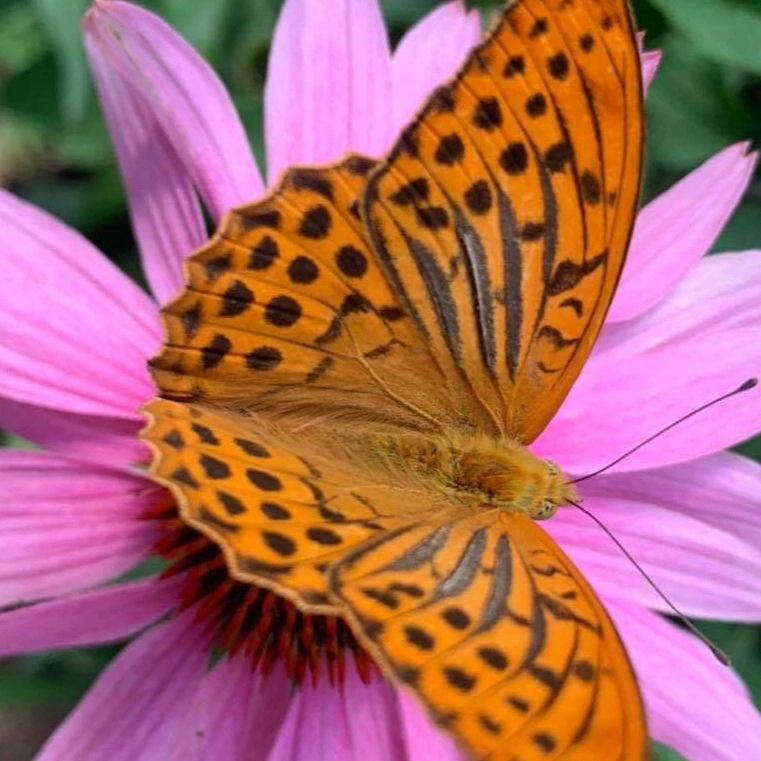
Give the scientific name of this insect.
Argynnis paphia
